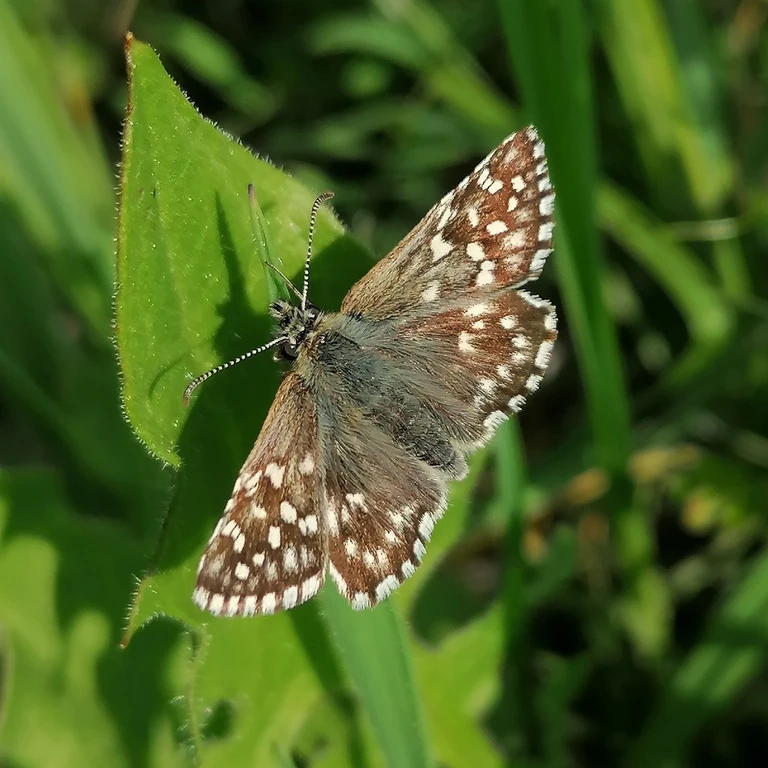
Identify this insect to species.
Pyrgus malvae
